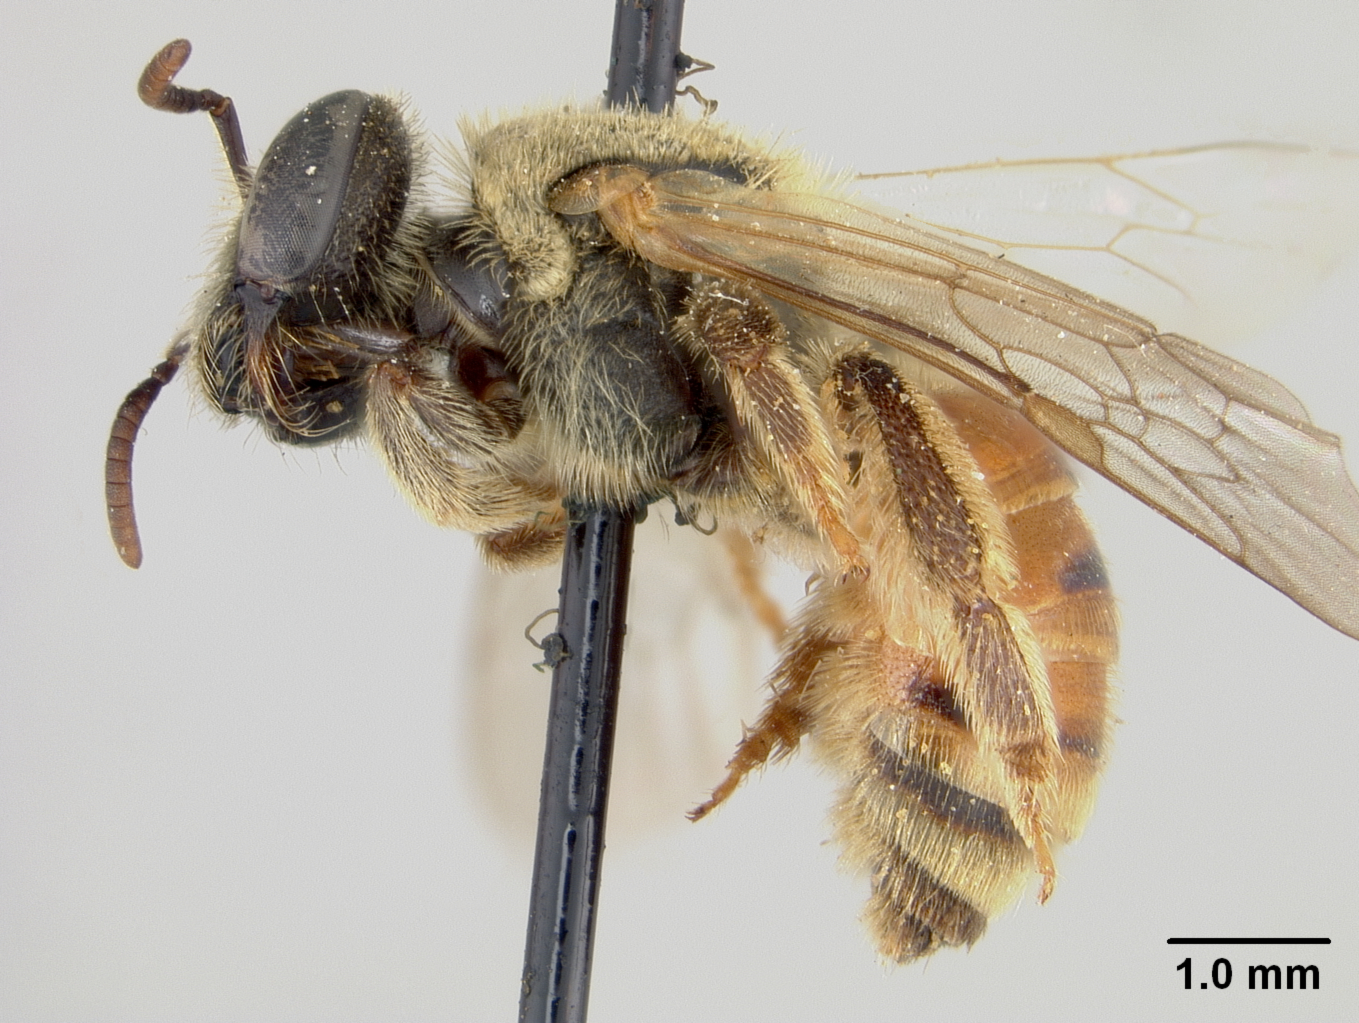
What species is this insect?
Nomia chaprensis
